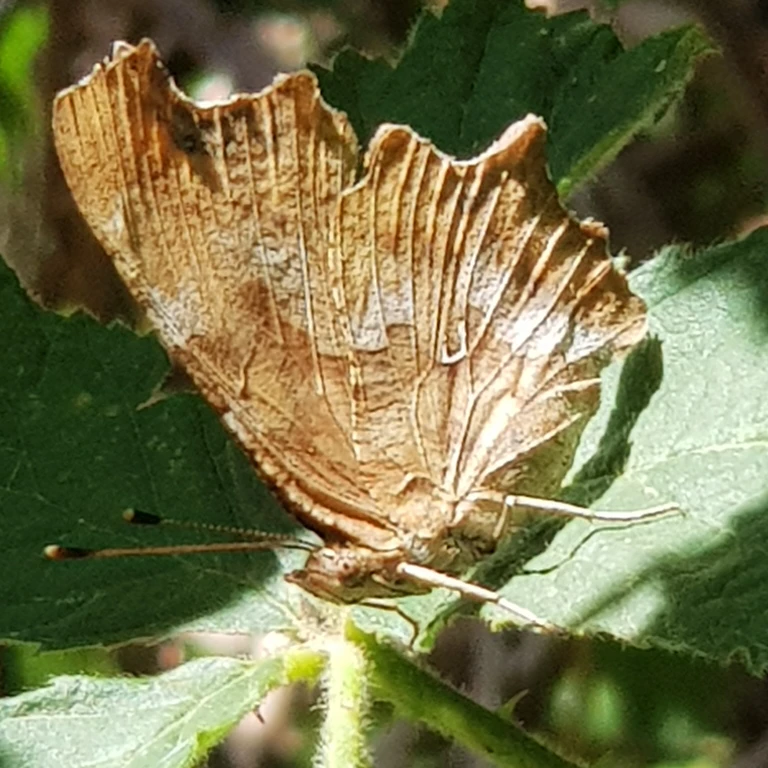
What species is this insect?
Polygonia c-album
